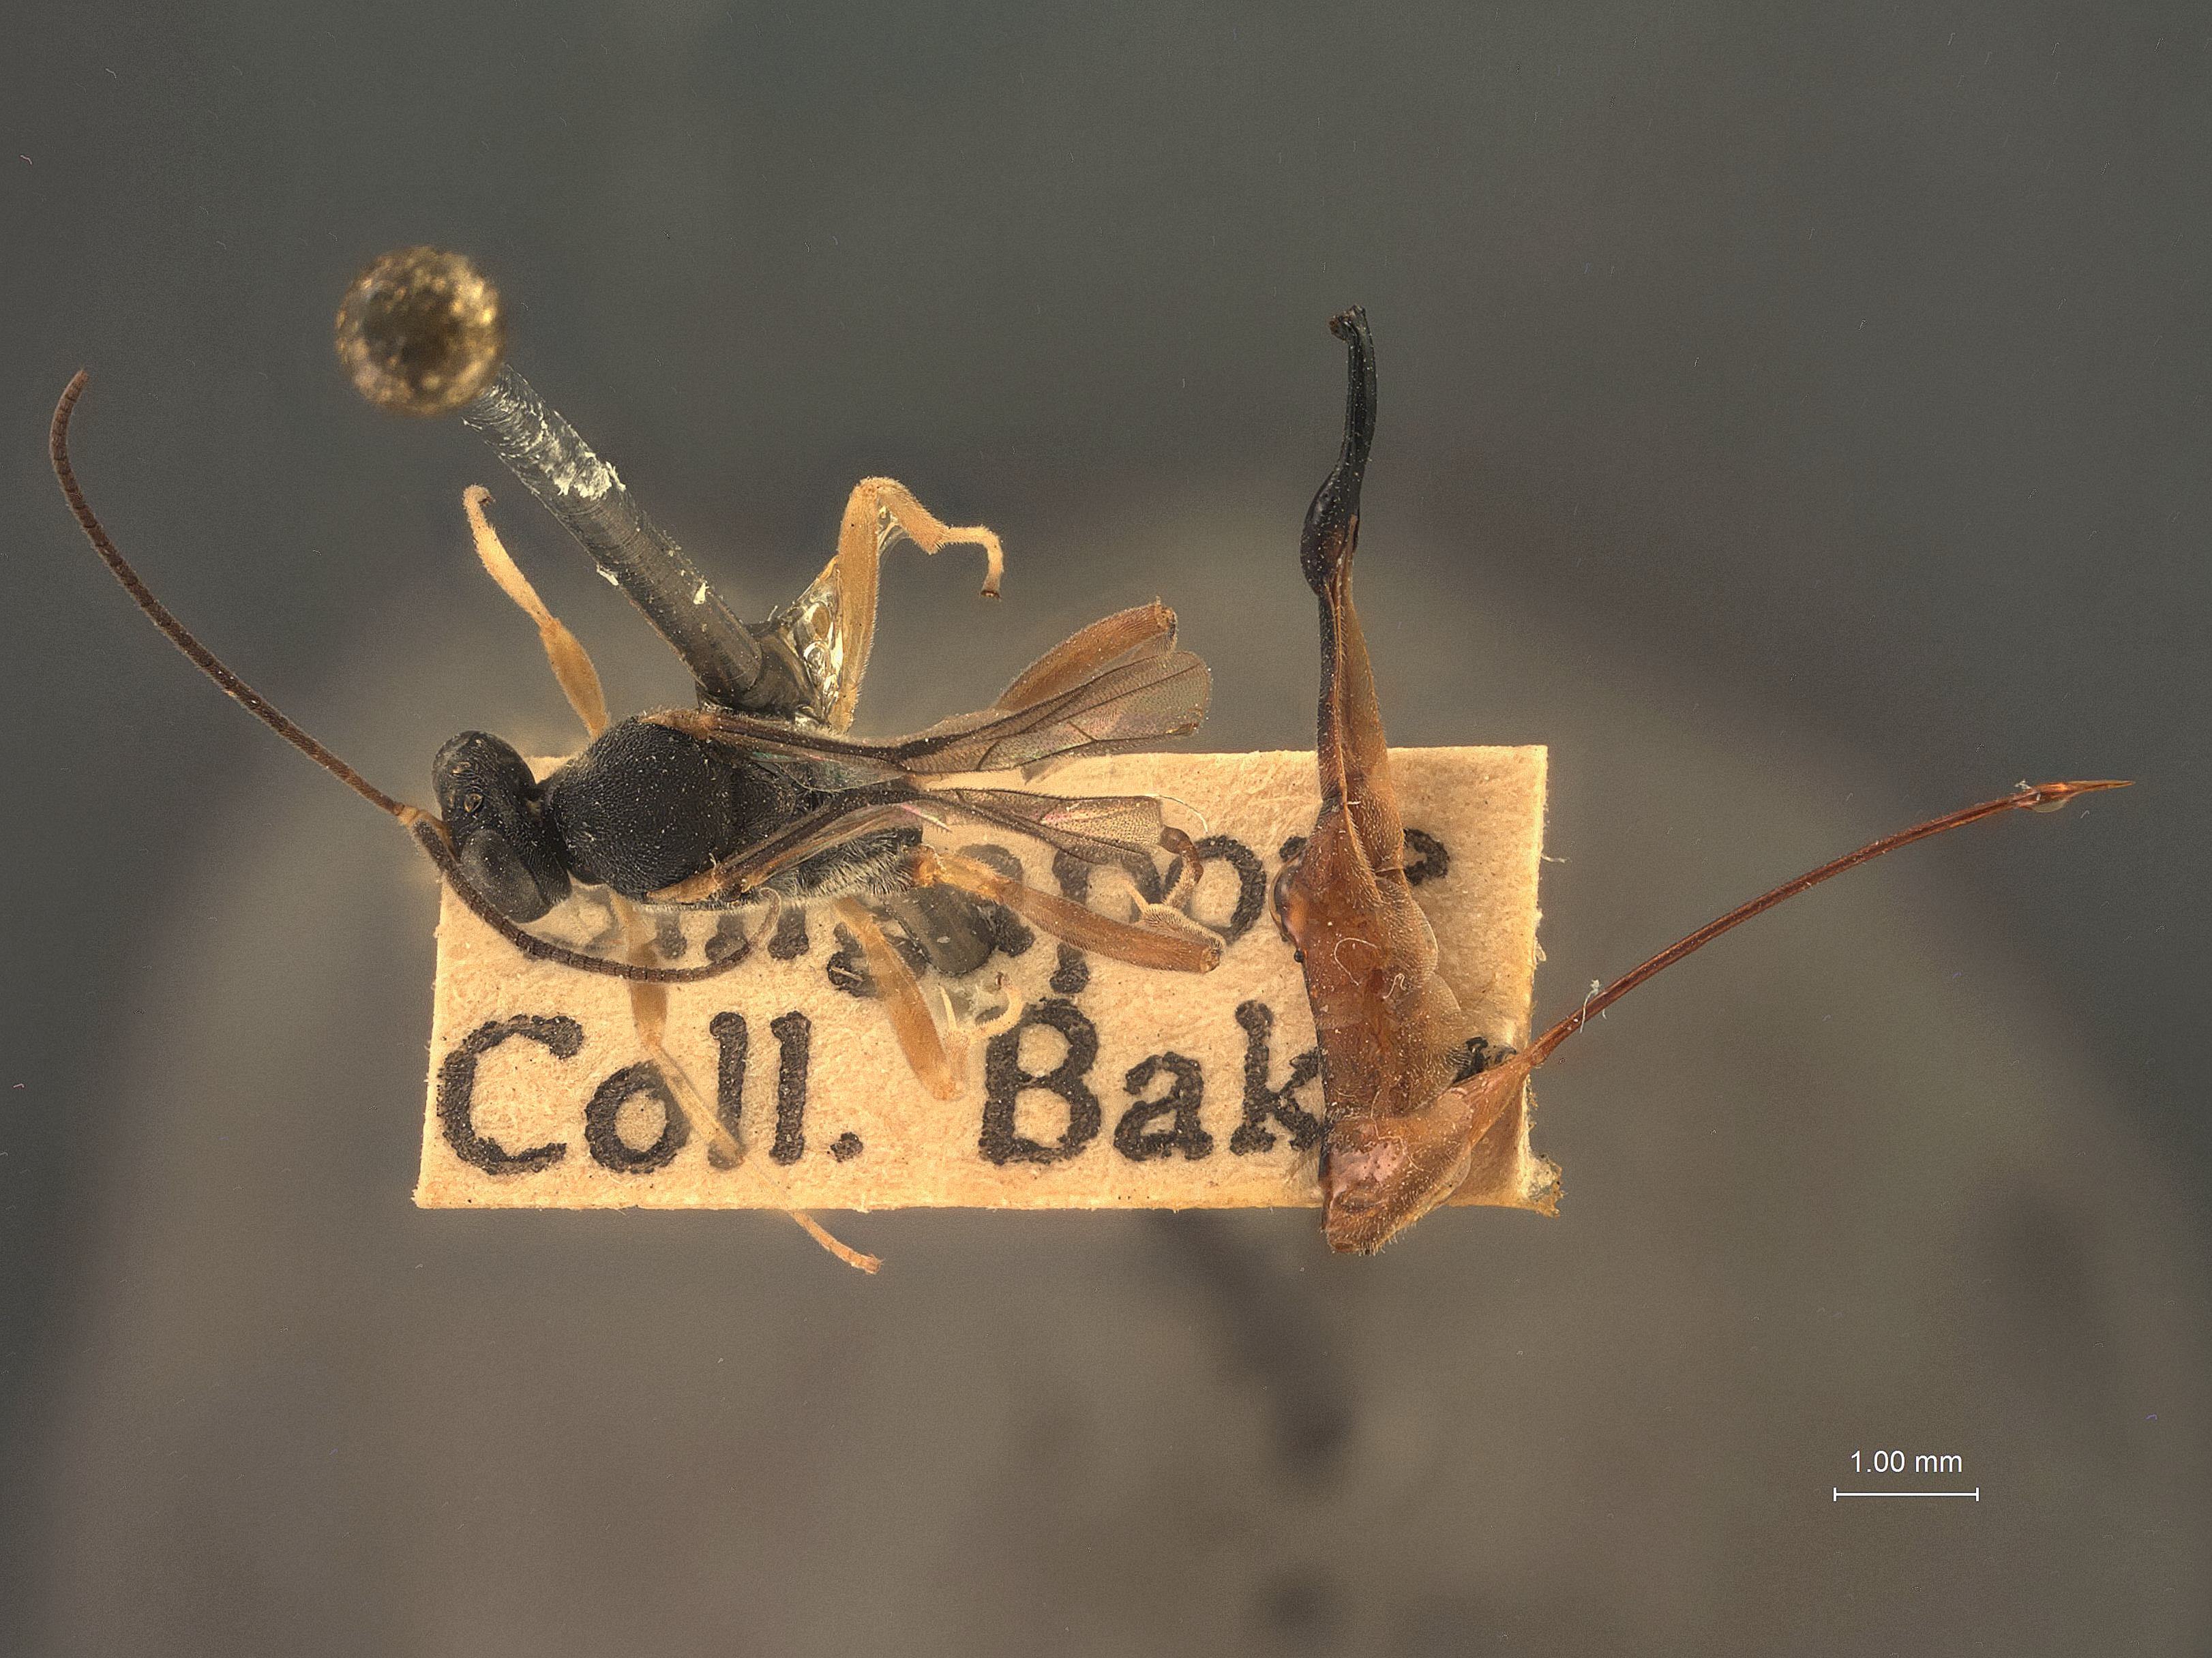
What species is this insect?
Venturia oblongata
